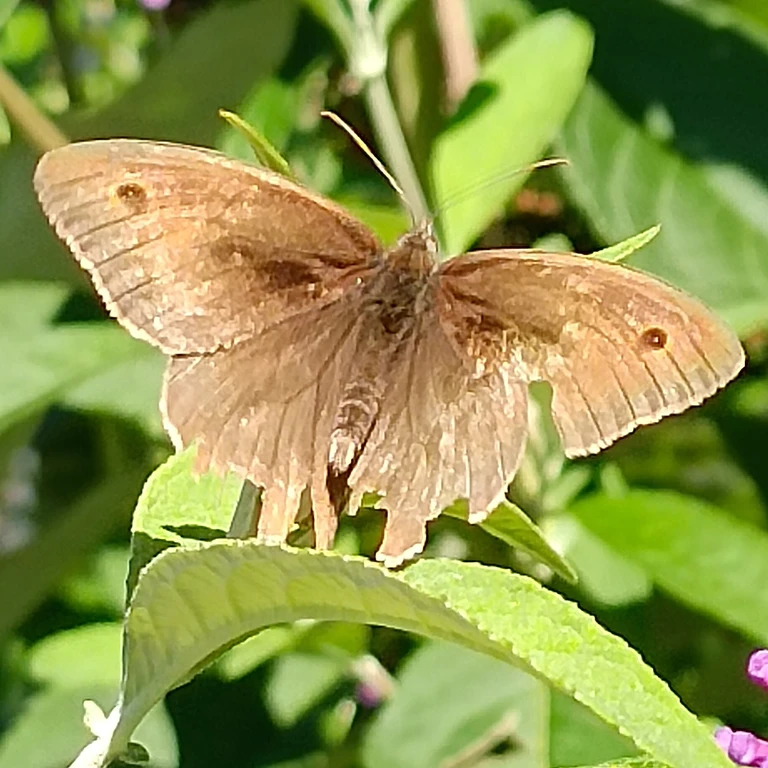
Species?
Maniola jurtina
